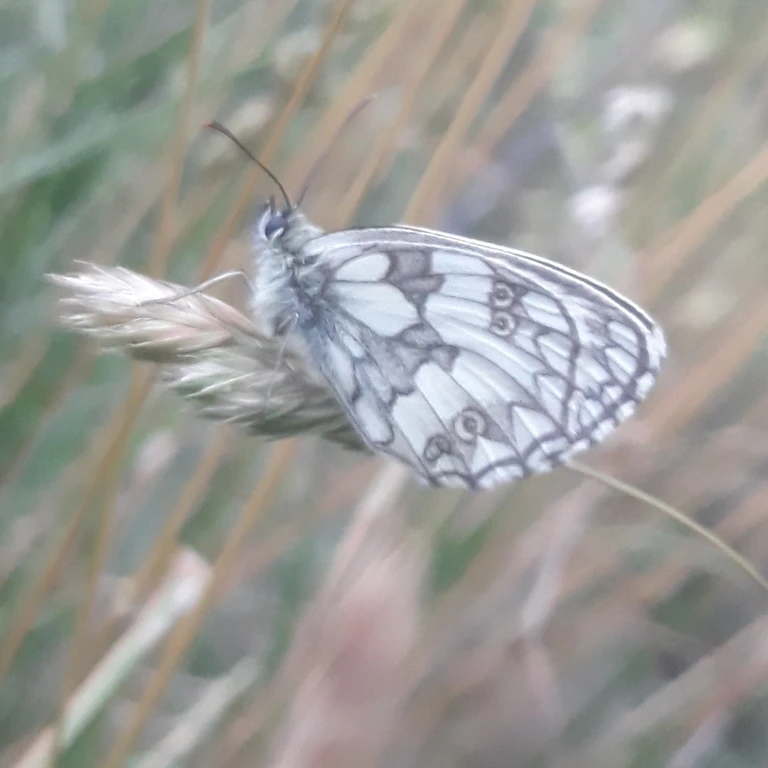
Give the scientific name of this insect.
Melanargia galathea
